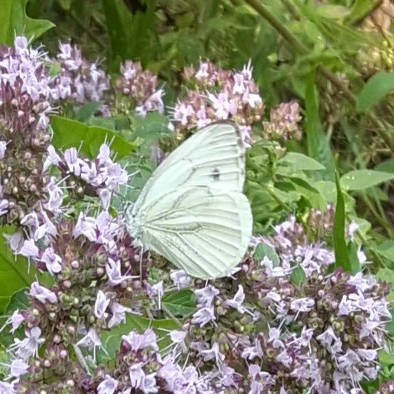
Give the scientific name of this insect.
Pieris napi
